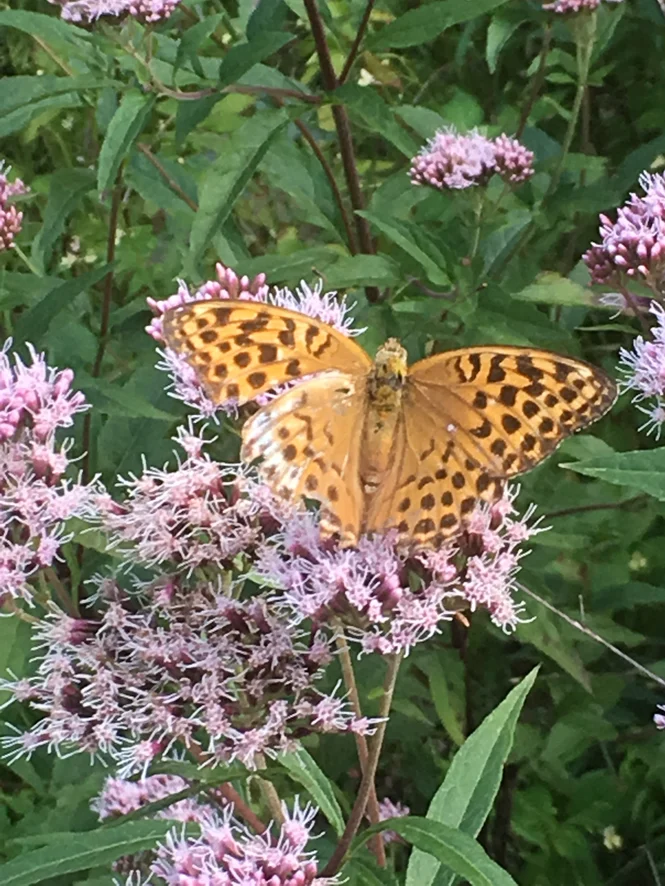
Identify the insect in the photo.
Argynnis paphia
